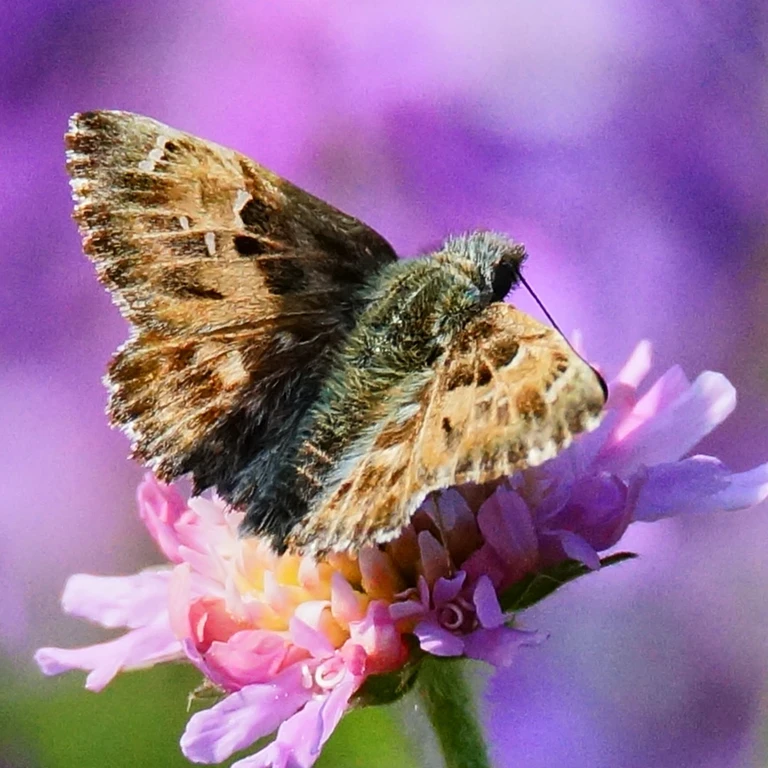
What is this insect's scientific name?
Carcharodus alceae
